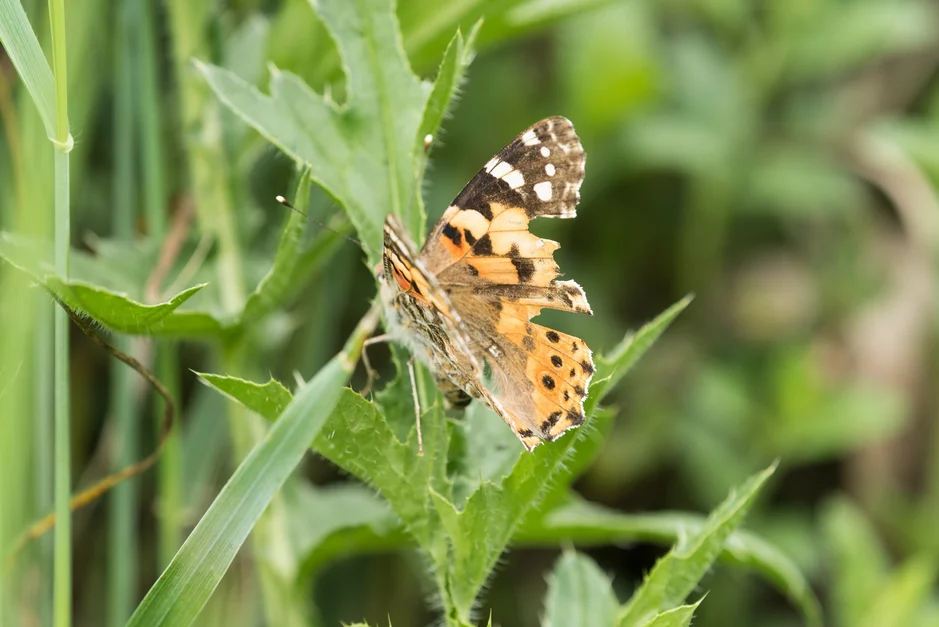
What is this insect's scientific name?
Vanessa cardui
